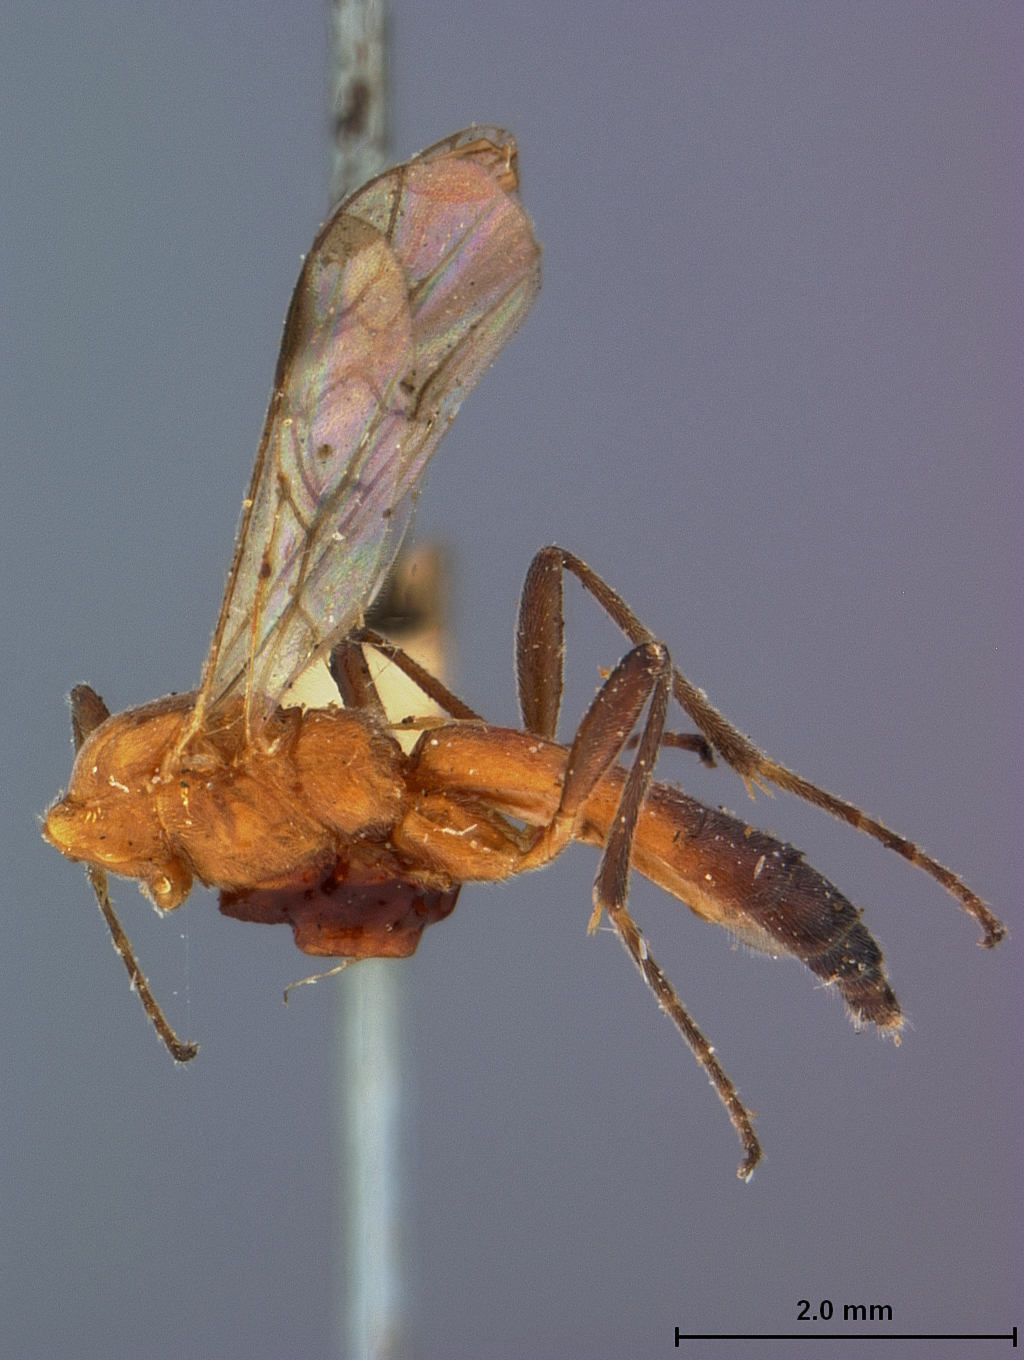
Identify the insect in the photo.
Rhogas schultzei
